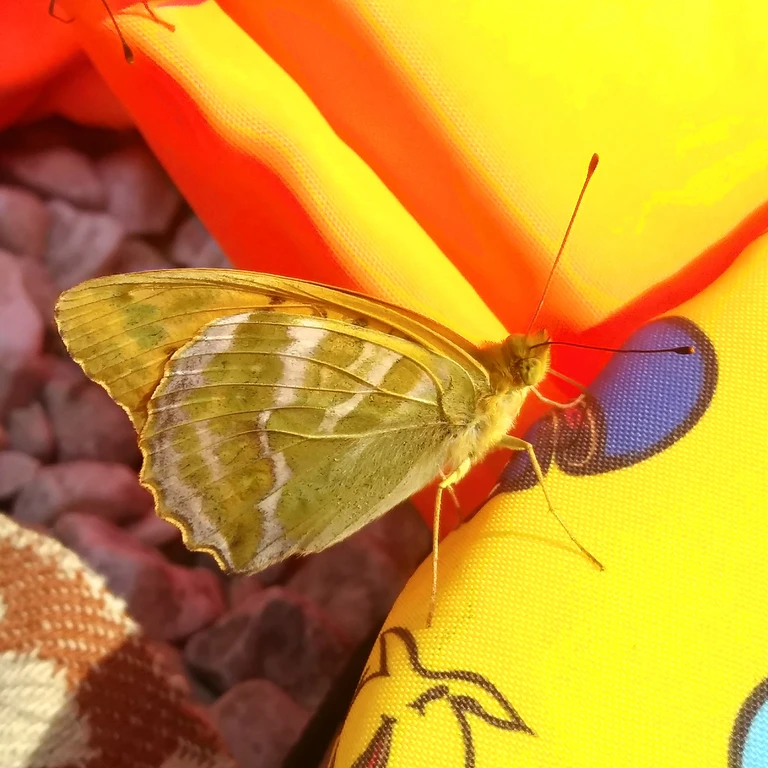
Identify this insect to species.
Argynnis paphia
